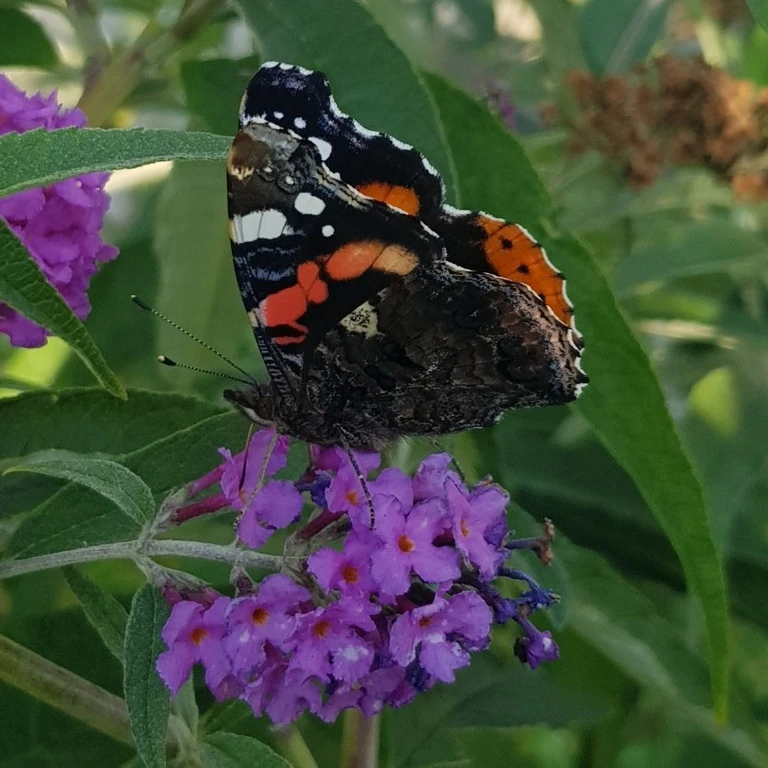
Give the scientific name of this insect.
Vanessa atalanta
